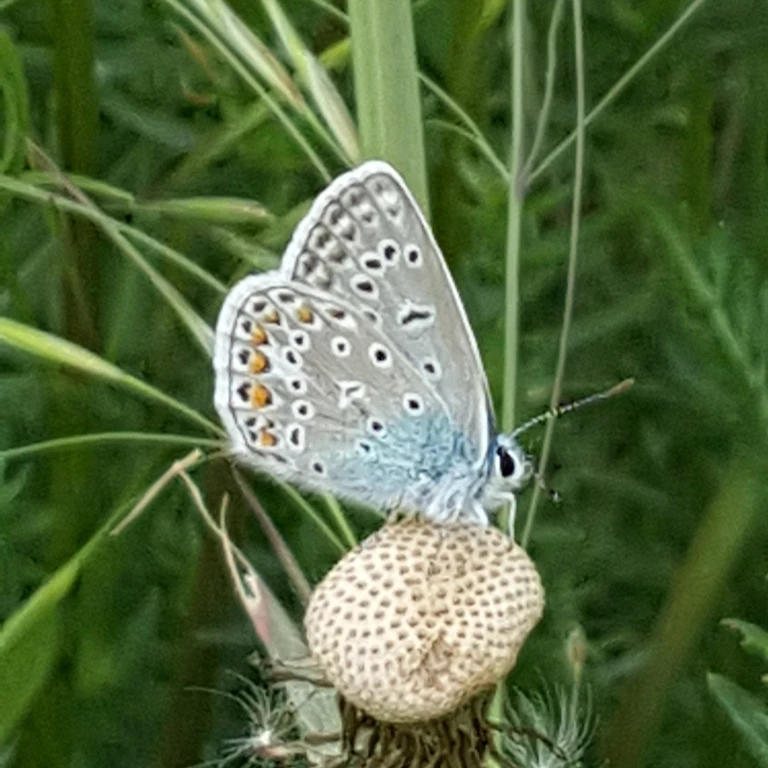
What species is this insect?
Polyommatus icarus
